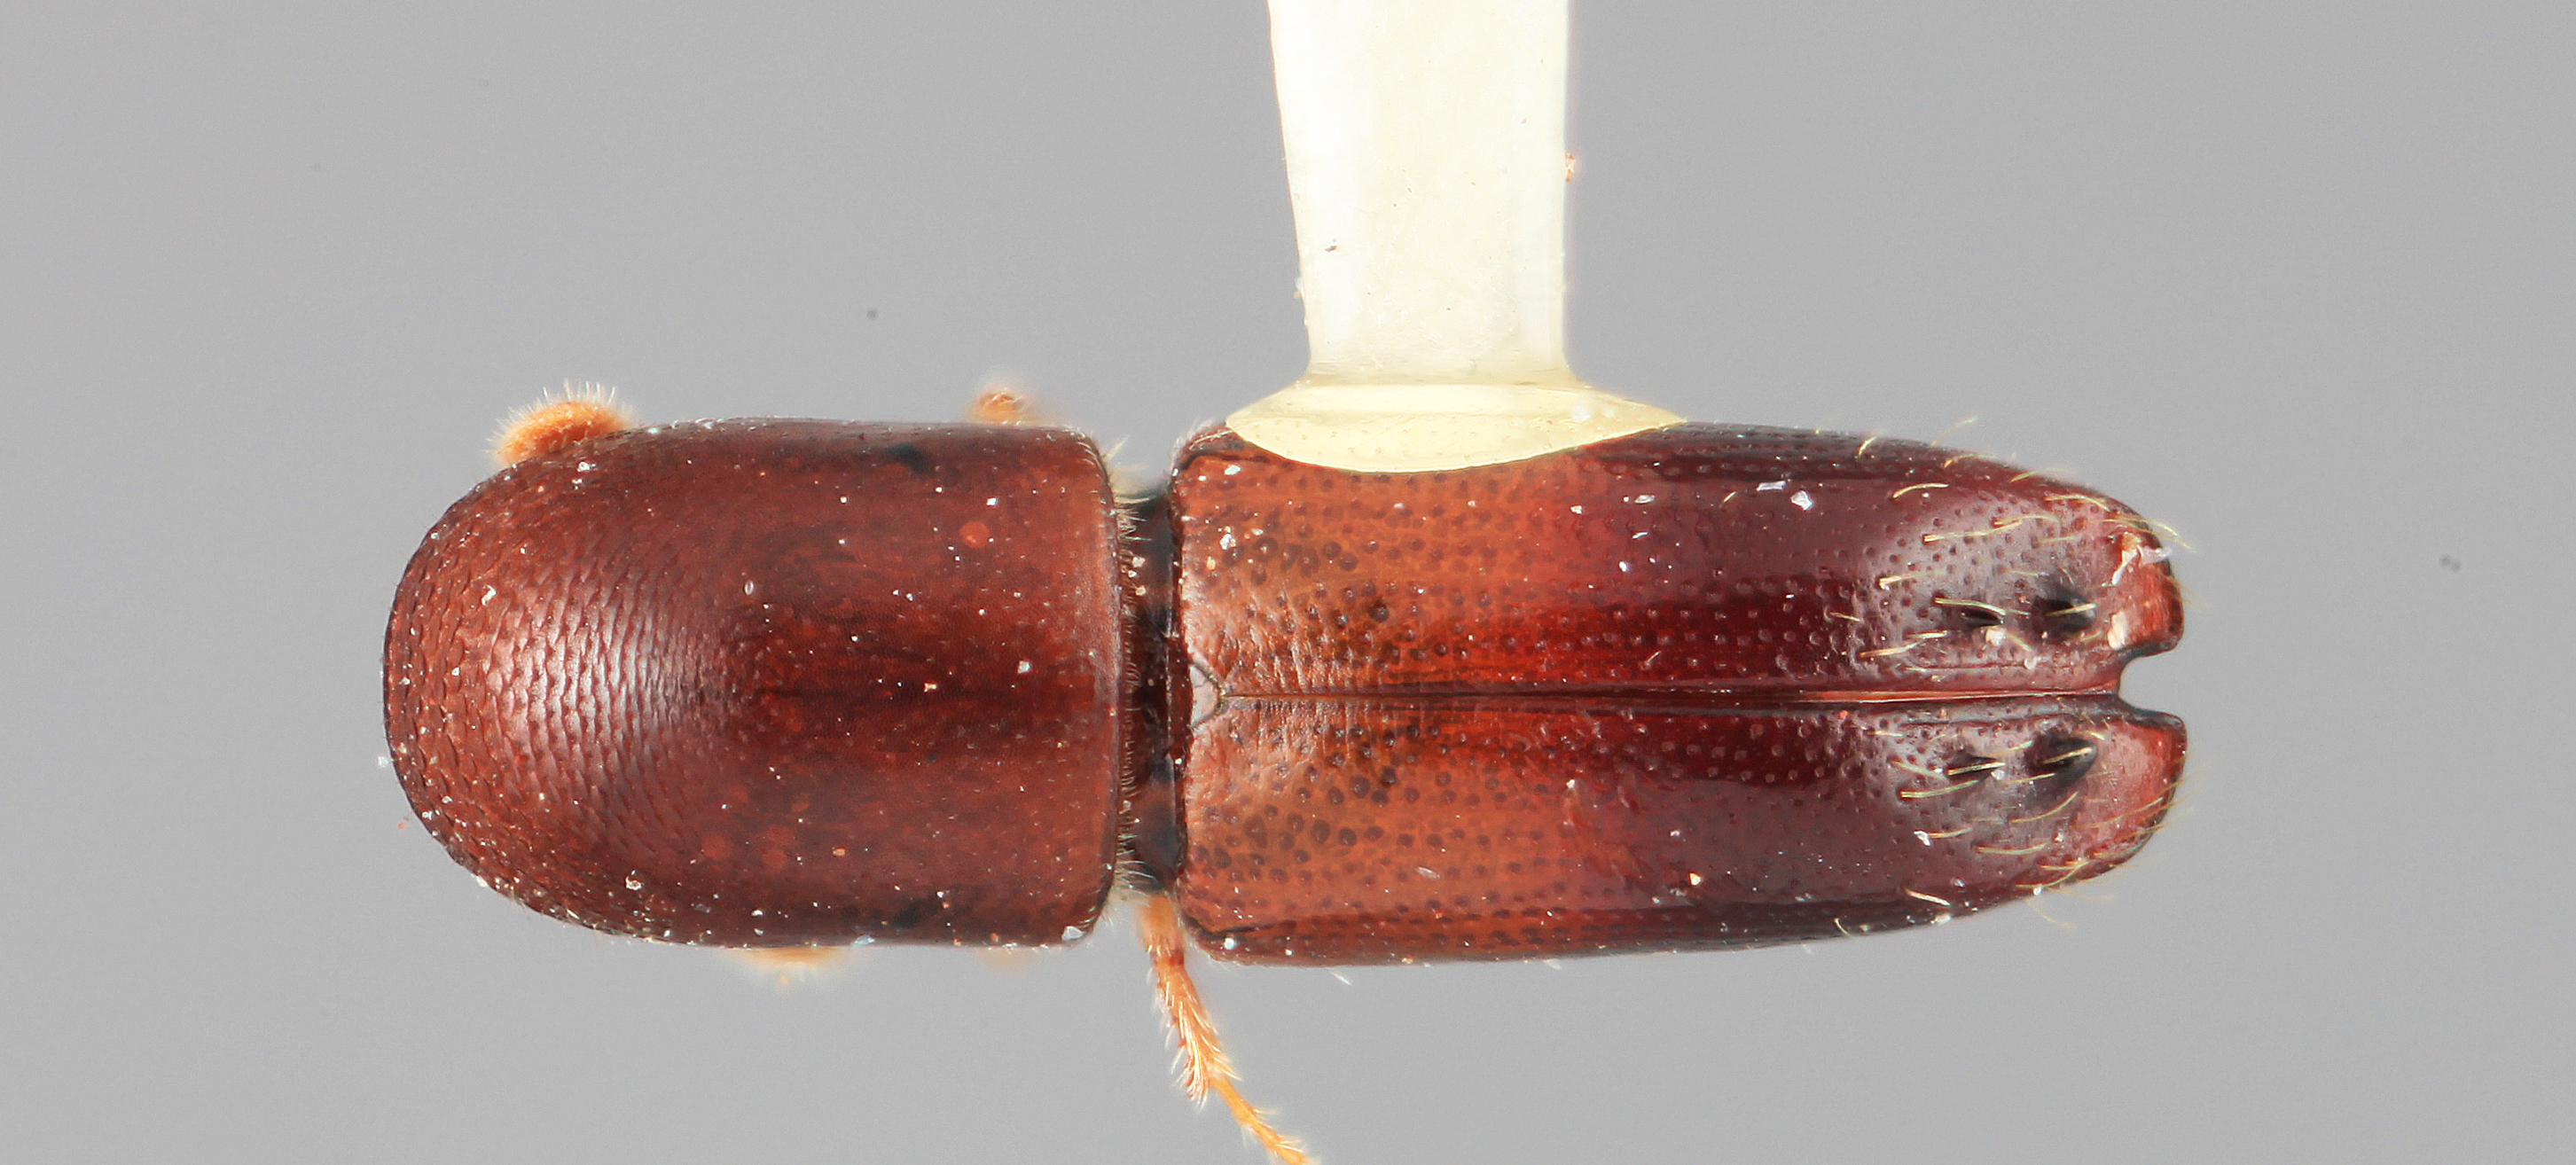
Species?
Monarthrum tetradontium
